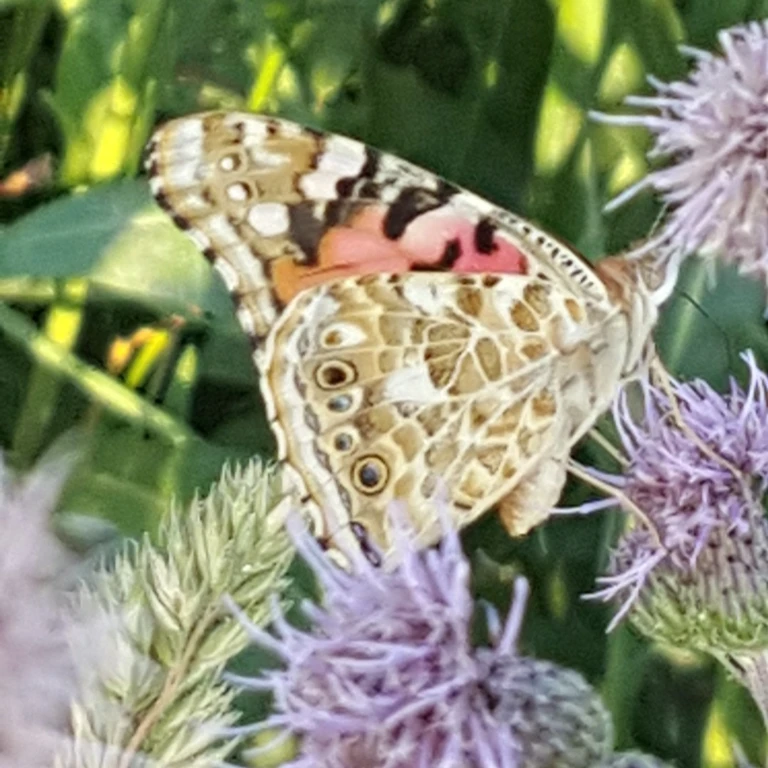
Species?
Vanessa cardui
